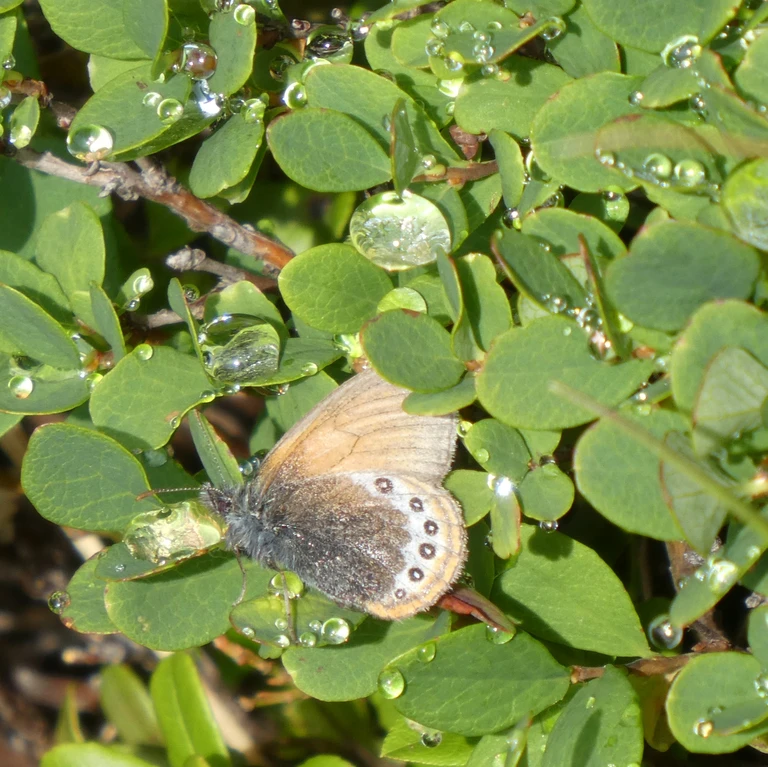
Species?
Coenonympha gardetta
